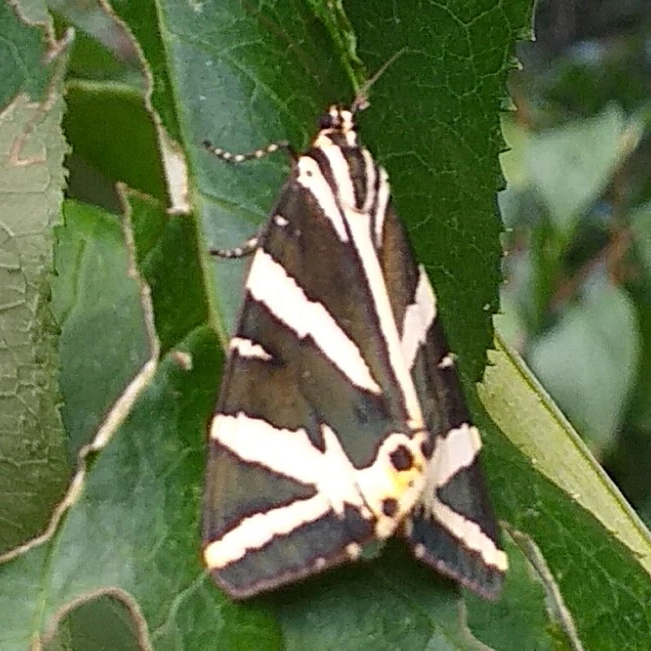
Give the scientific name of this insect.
Euplagia quadripunctaria
